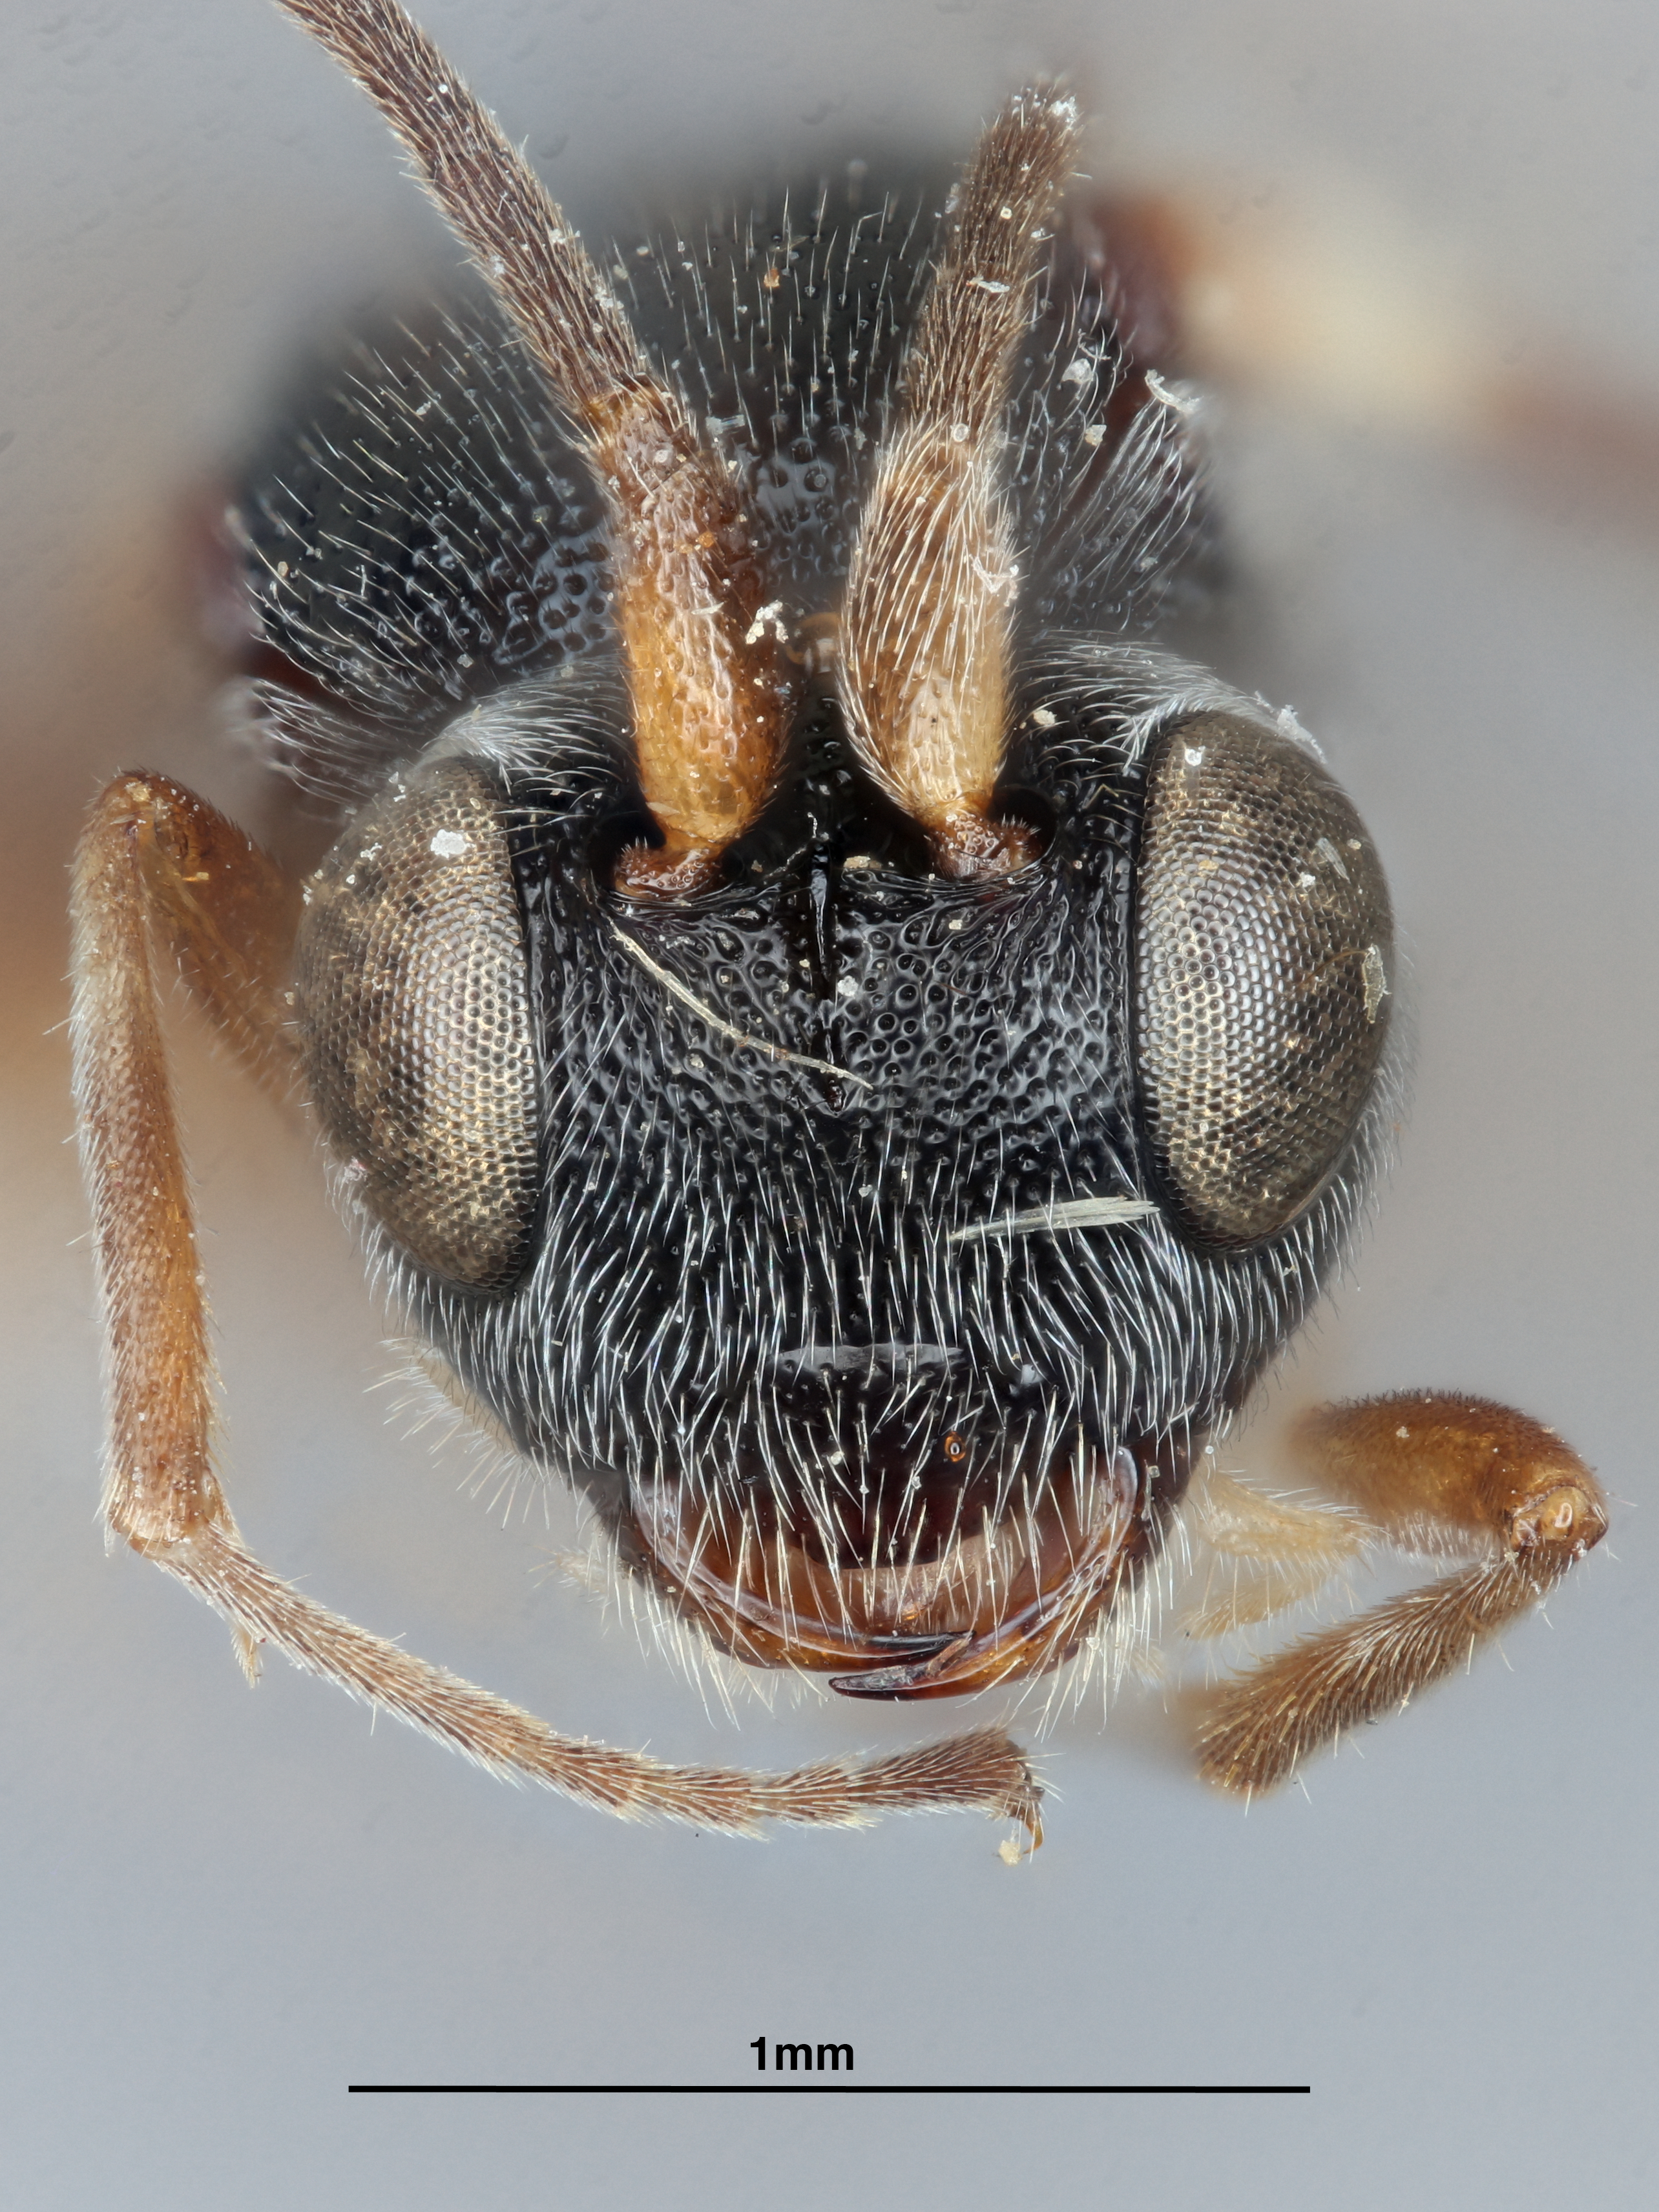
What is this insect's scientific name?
Ascogaster philippinensis
